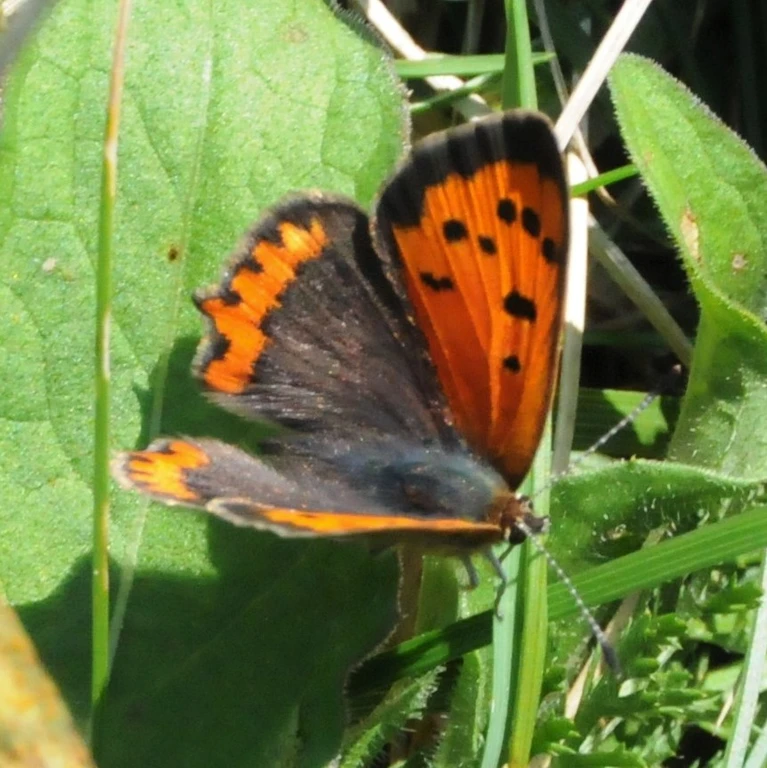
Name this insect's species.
Lycaena phlaeas
